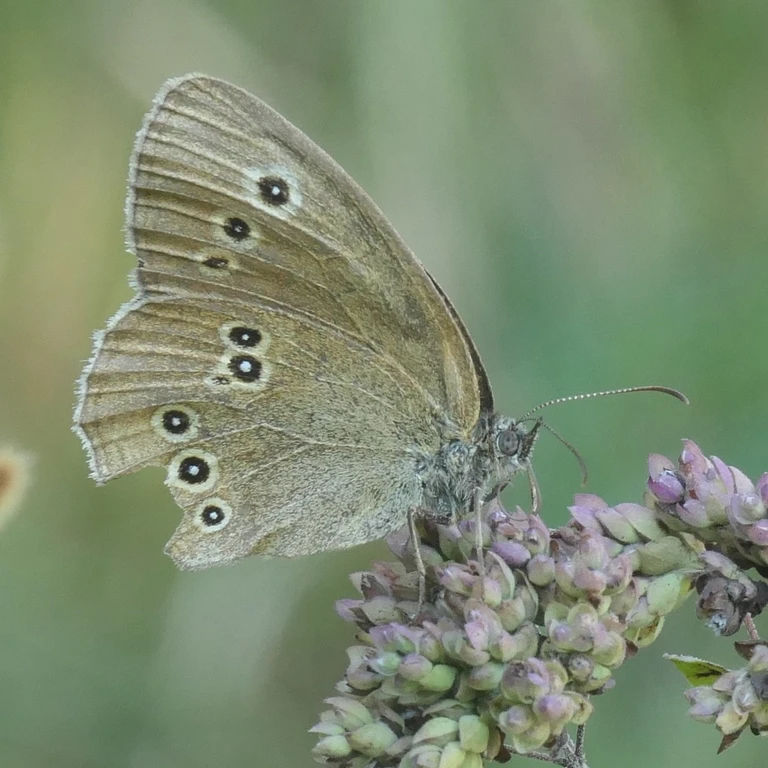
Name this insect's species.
Aphantopus hyperantus
